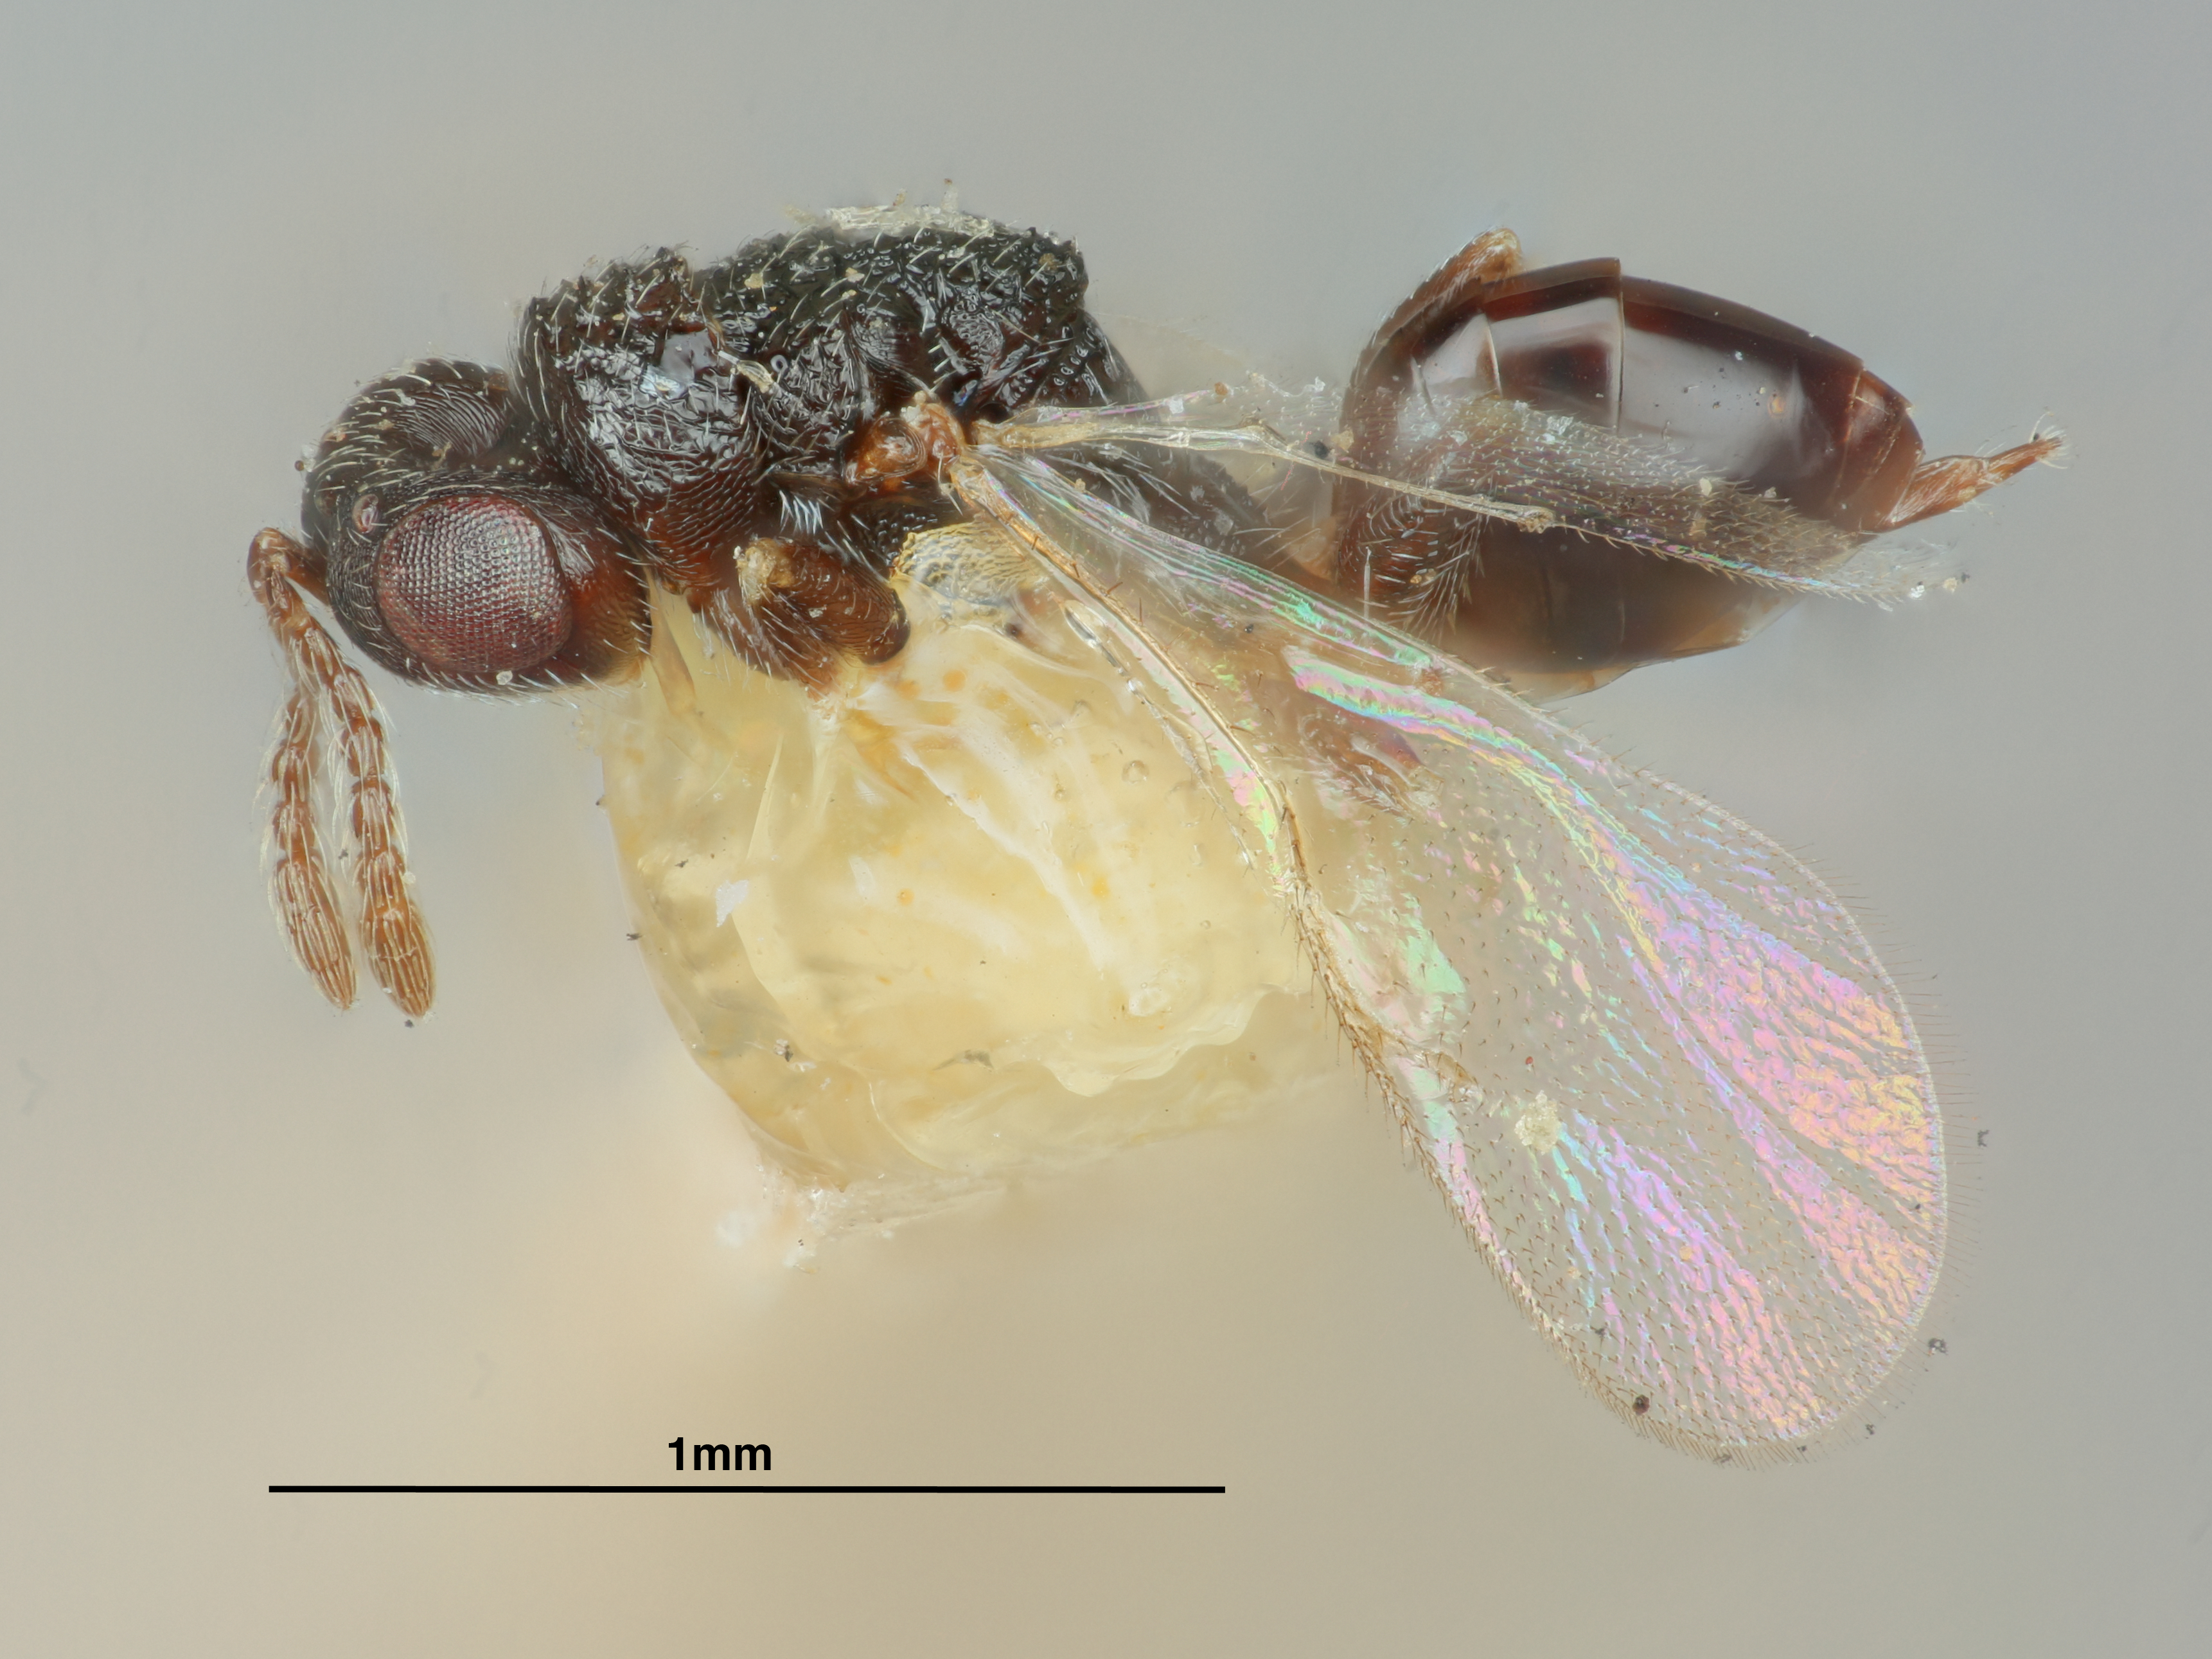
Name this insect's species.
Eurytoma phloeotribi
